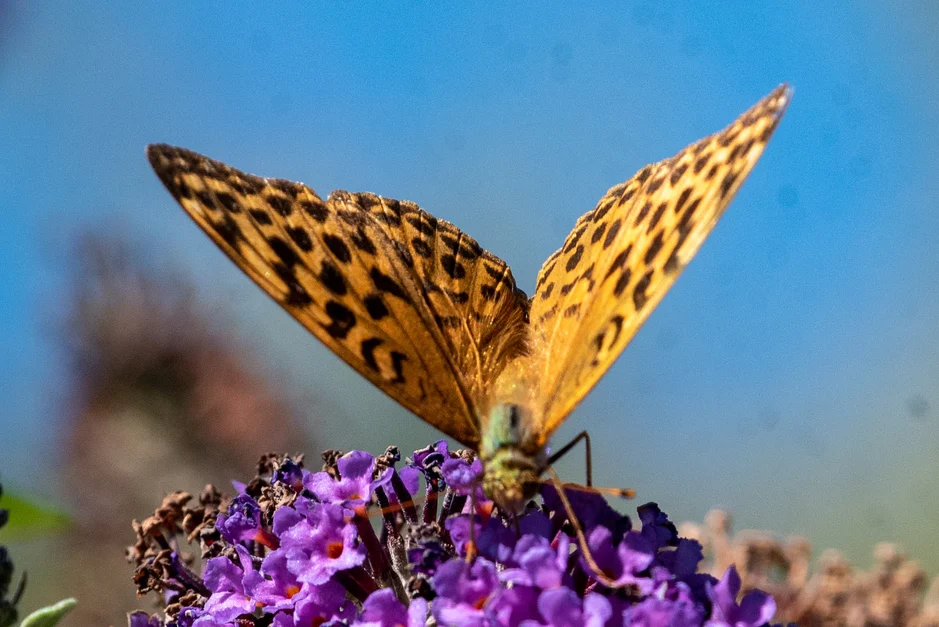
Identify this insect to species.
Argynnis paphia
